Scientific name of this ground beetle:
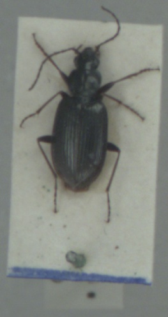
Agonum micans
